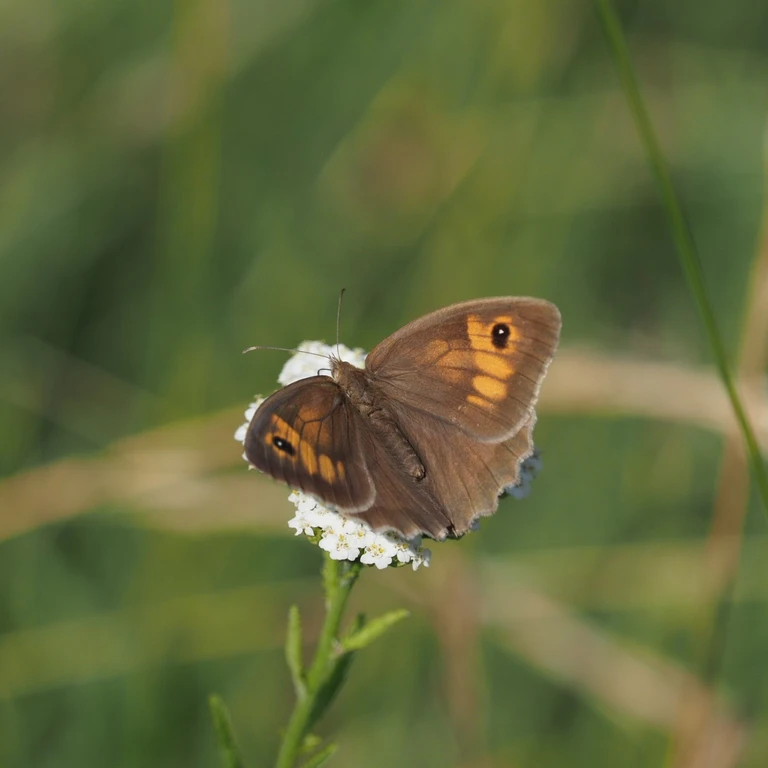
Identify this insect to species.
Maniola jurtina
